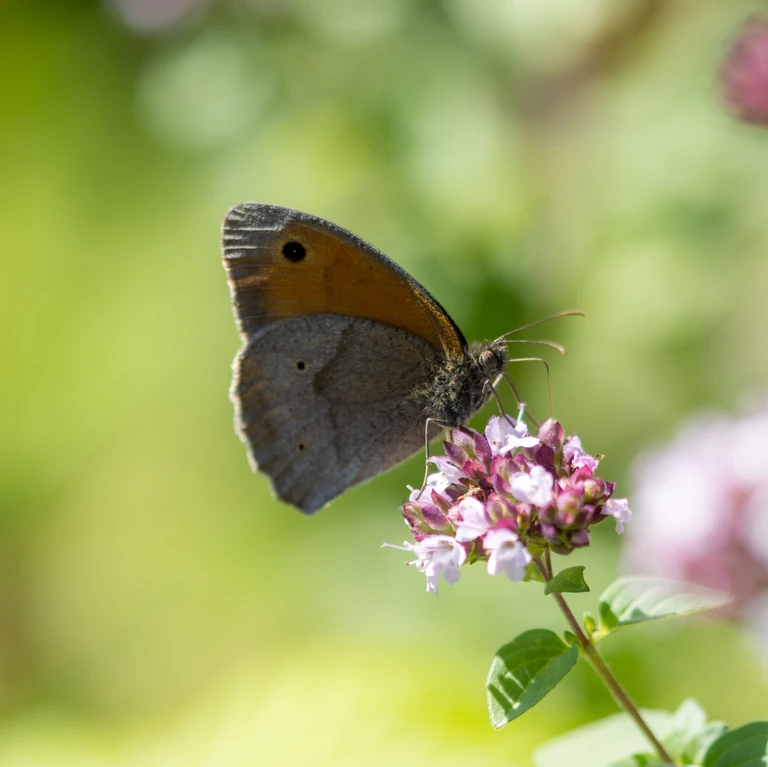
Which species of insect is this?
Maniola jurtina
